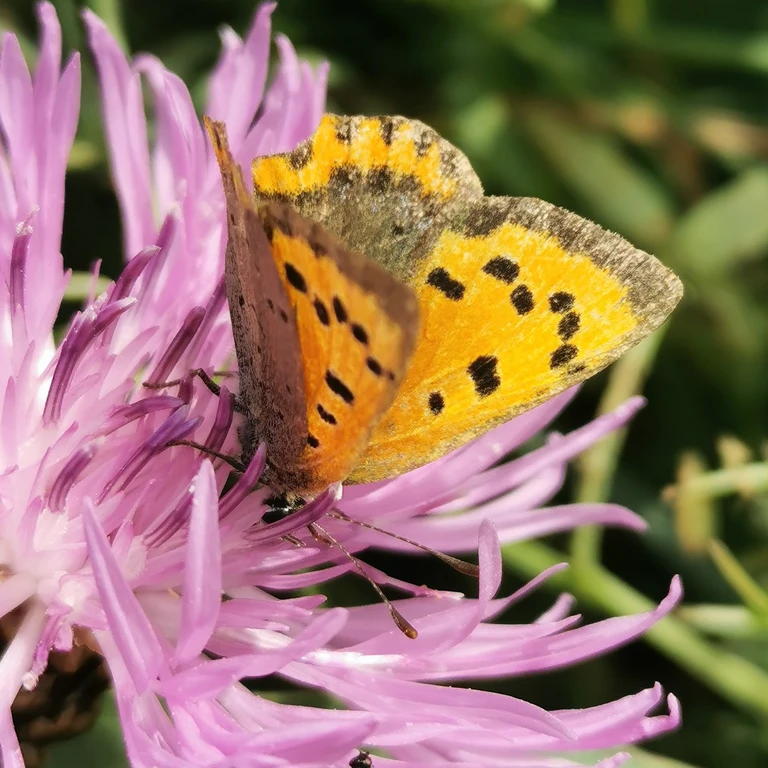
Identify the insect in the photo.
Lycaena phlaeas
